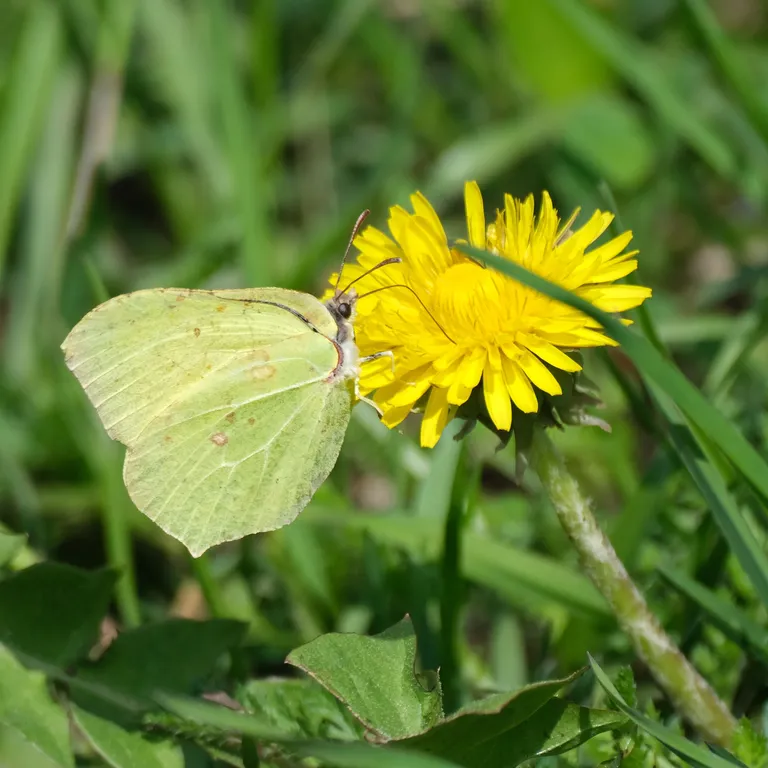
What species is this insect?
Gonepteryx rhamni
